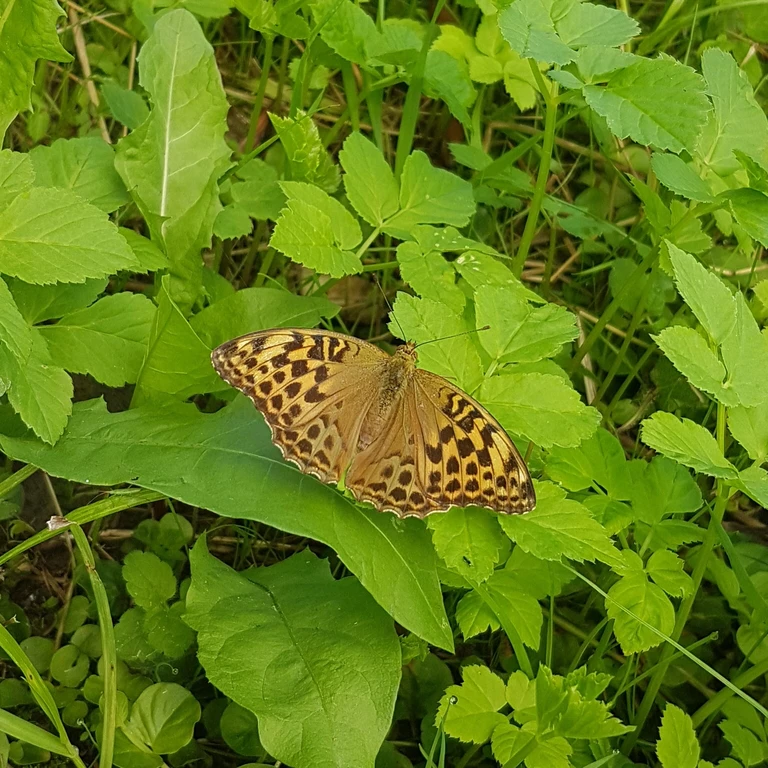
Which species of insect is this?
Argynnis paphia
